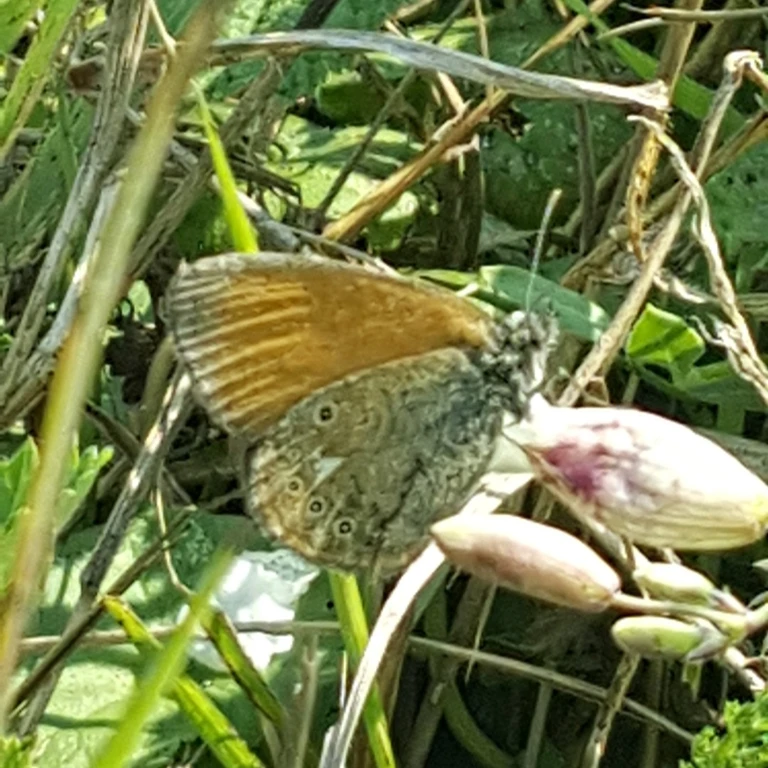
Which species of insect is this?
Coenonympha glycerion (also Coenonympha iphis)
